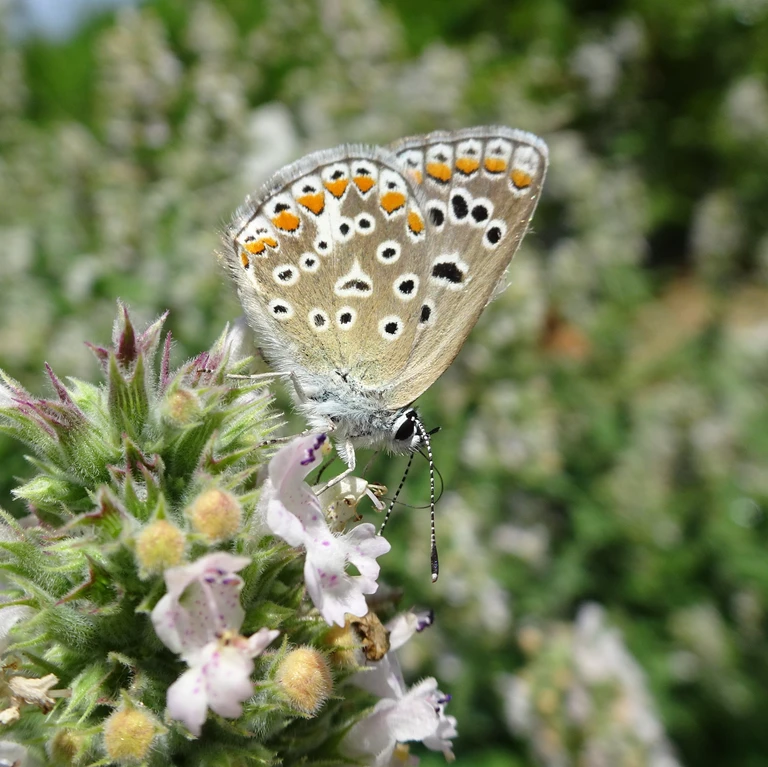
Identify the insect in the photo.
Polyommatus icarus
